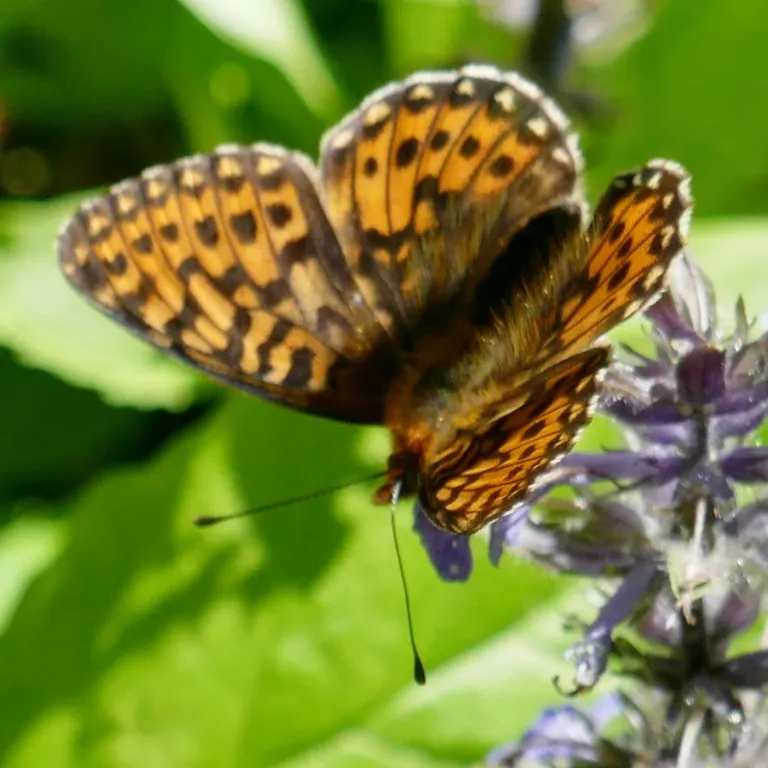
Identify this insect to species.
Boloria euphrosyne (also Clossiana euphrosyne)
